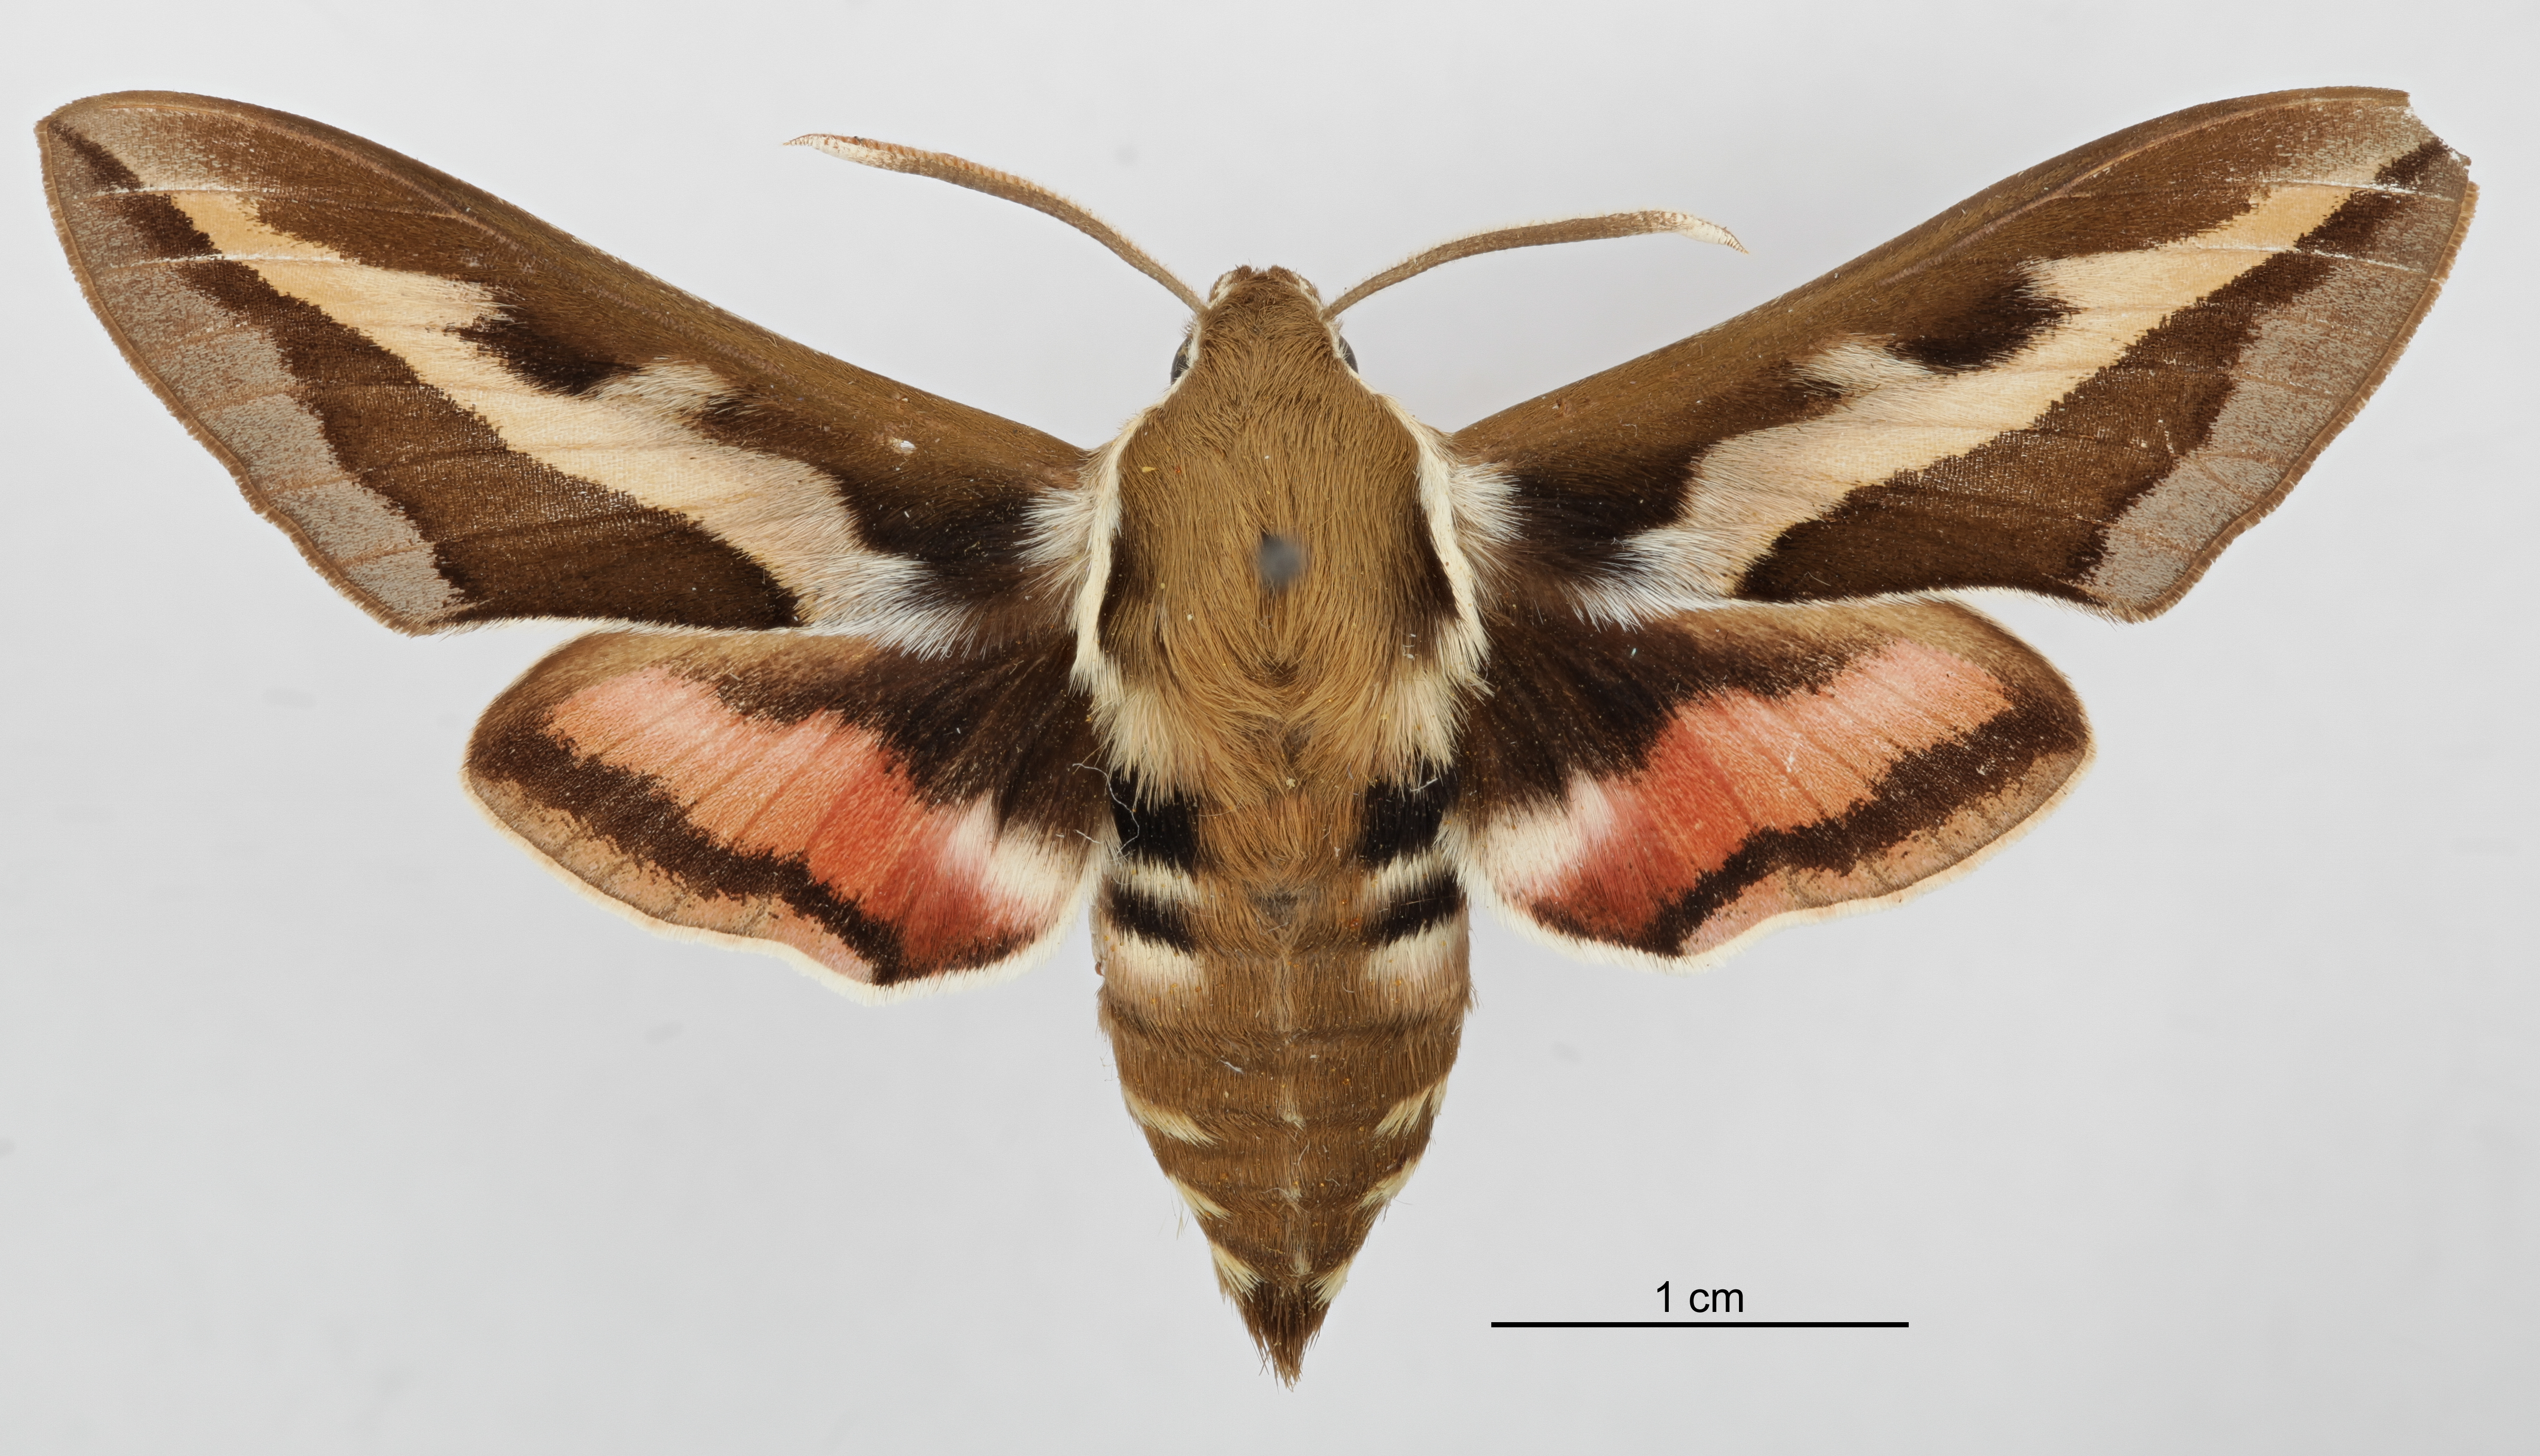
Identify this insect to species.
Hyles gallii
